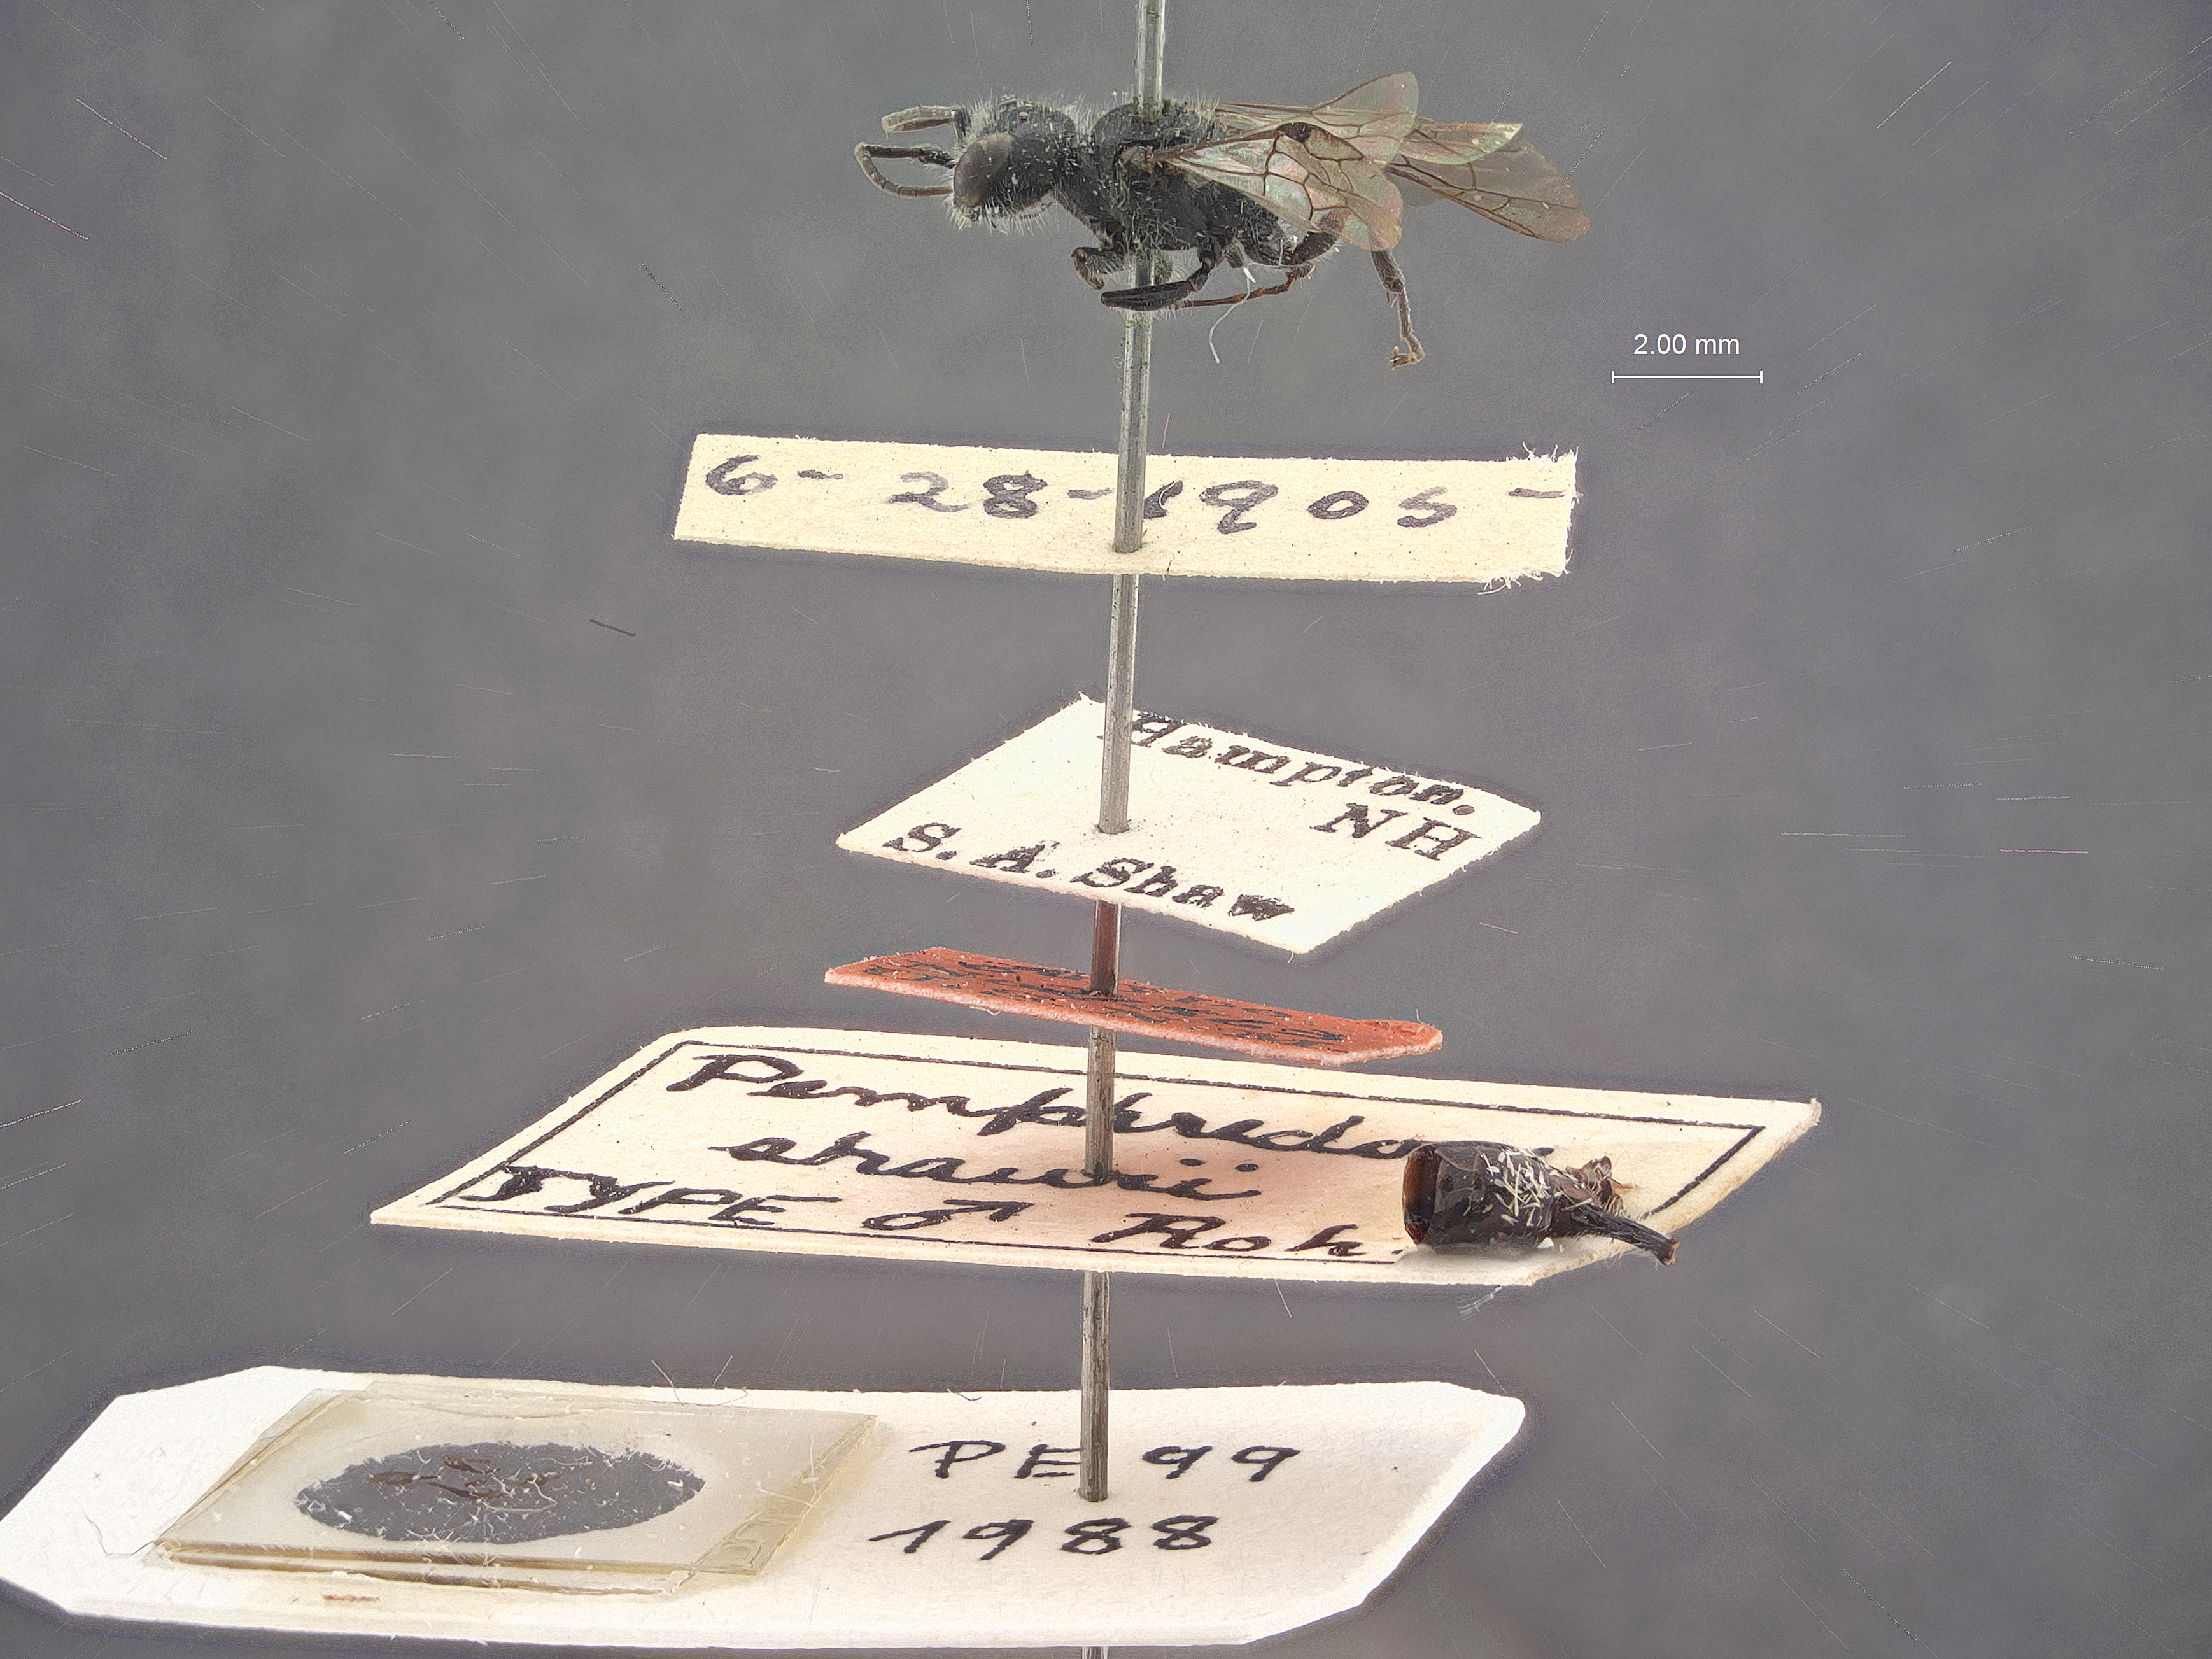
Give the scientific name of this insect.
Pemphredon shawii
